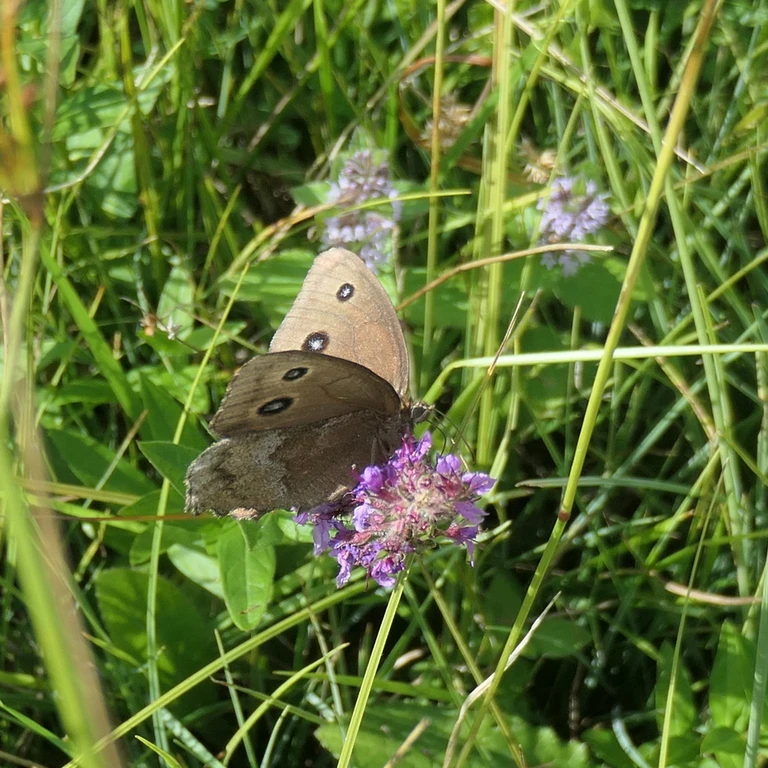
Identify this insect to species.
Minois dryas
